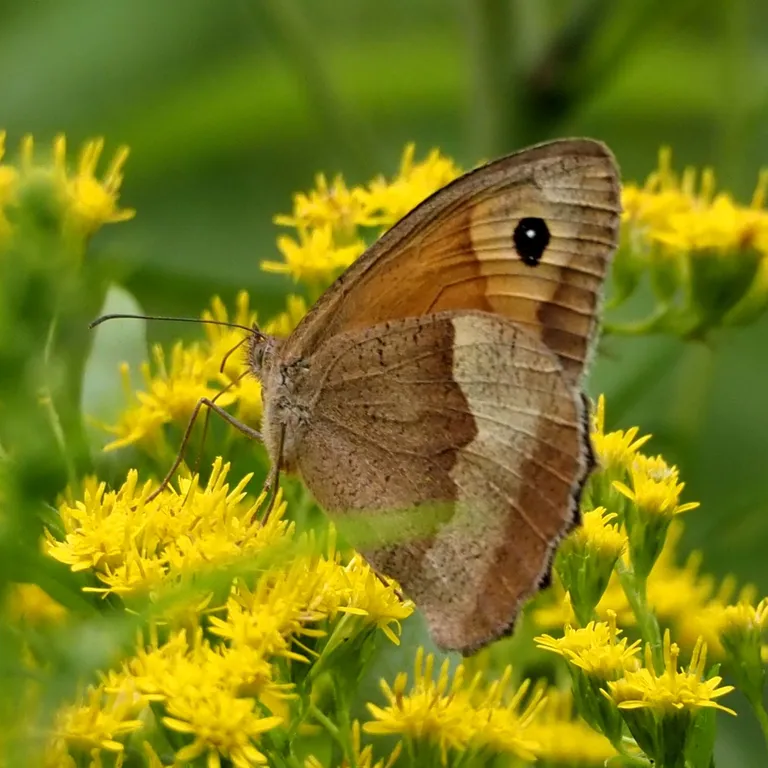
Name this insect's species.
Maniola jurtina
